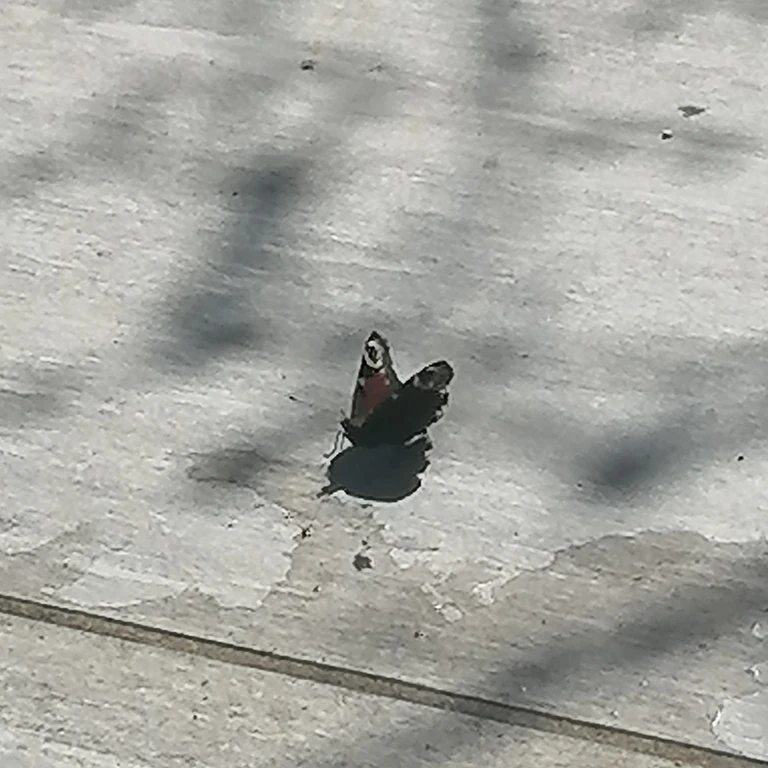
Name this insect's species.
Aglais io
